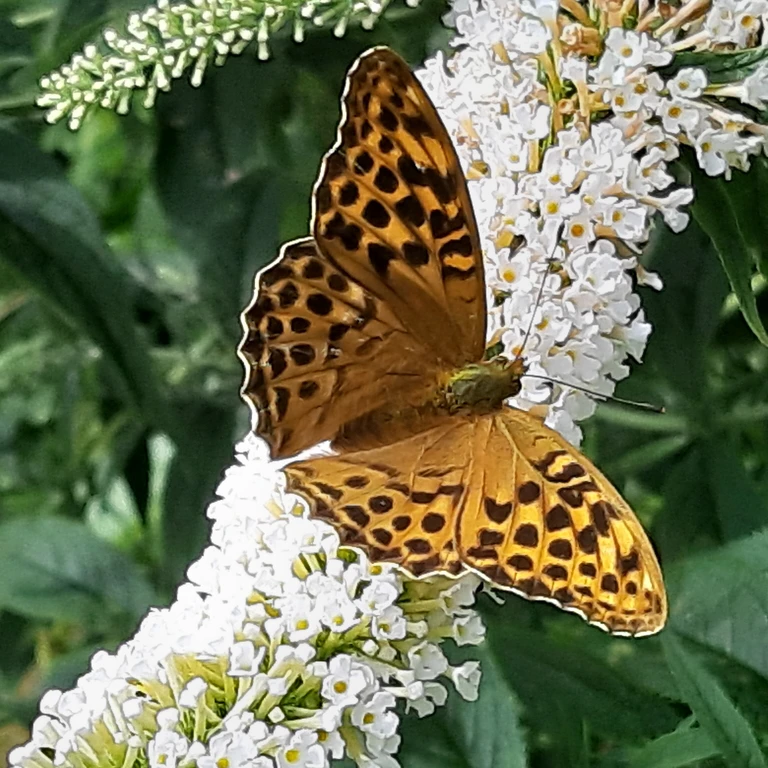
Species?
Argynnis paphia
